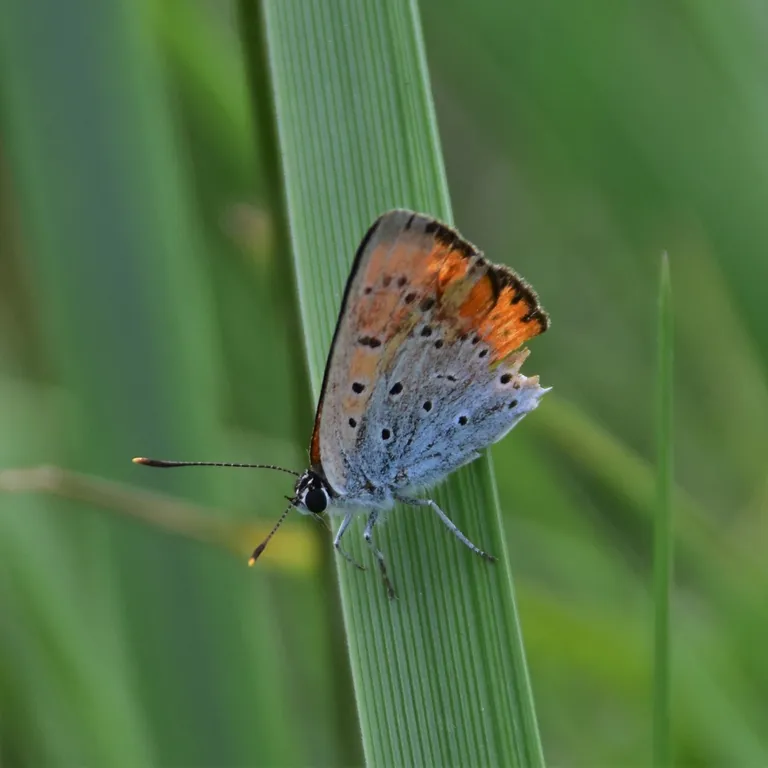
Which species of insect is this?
Lycaena dispar
